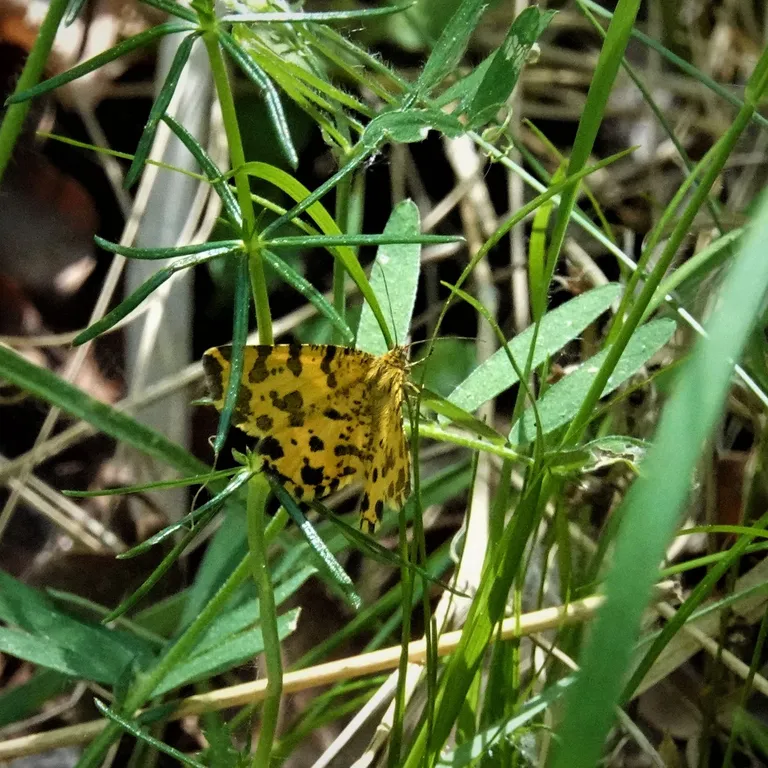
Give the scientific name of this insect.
Pseudopanthera macularia
